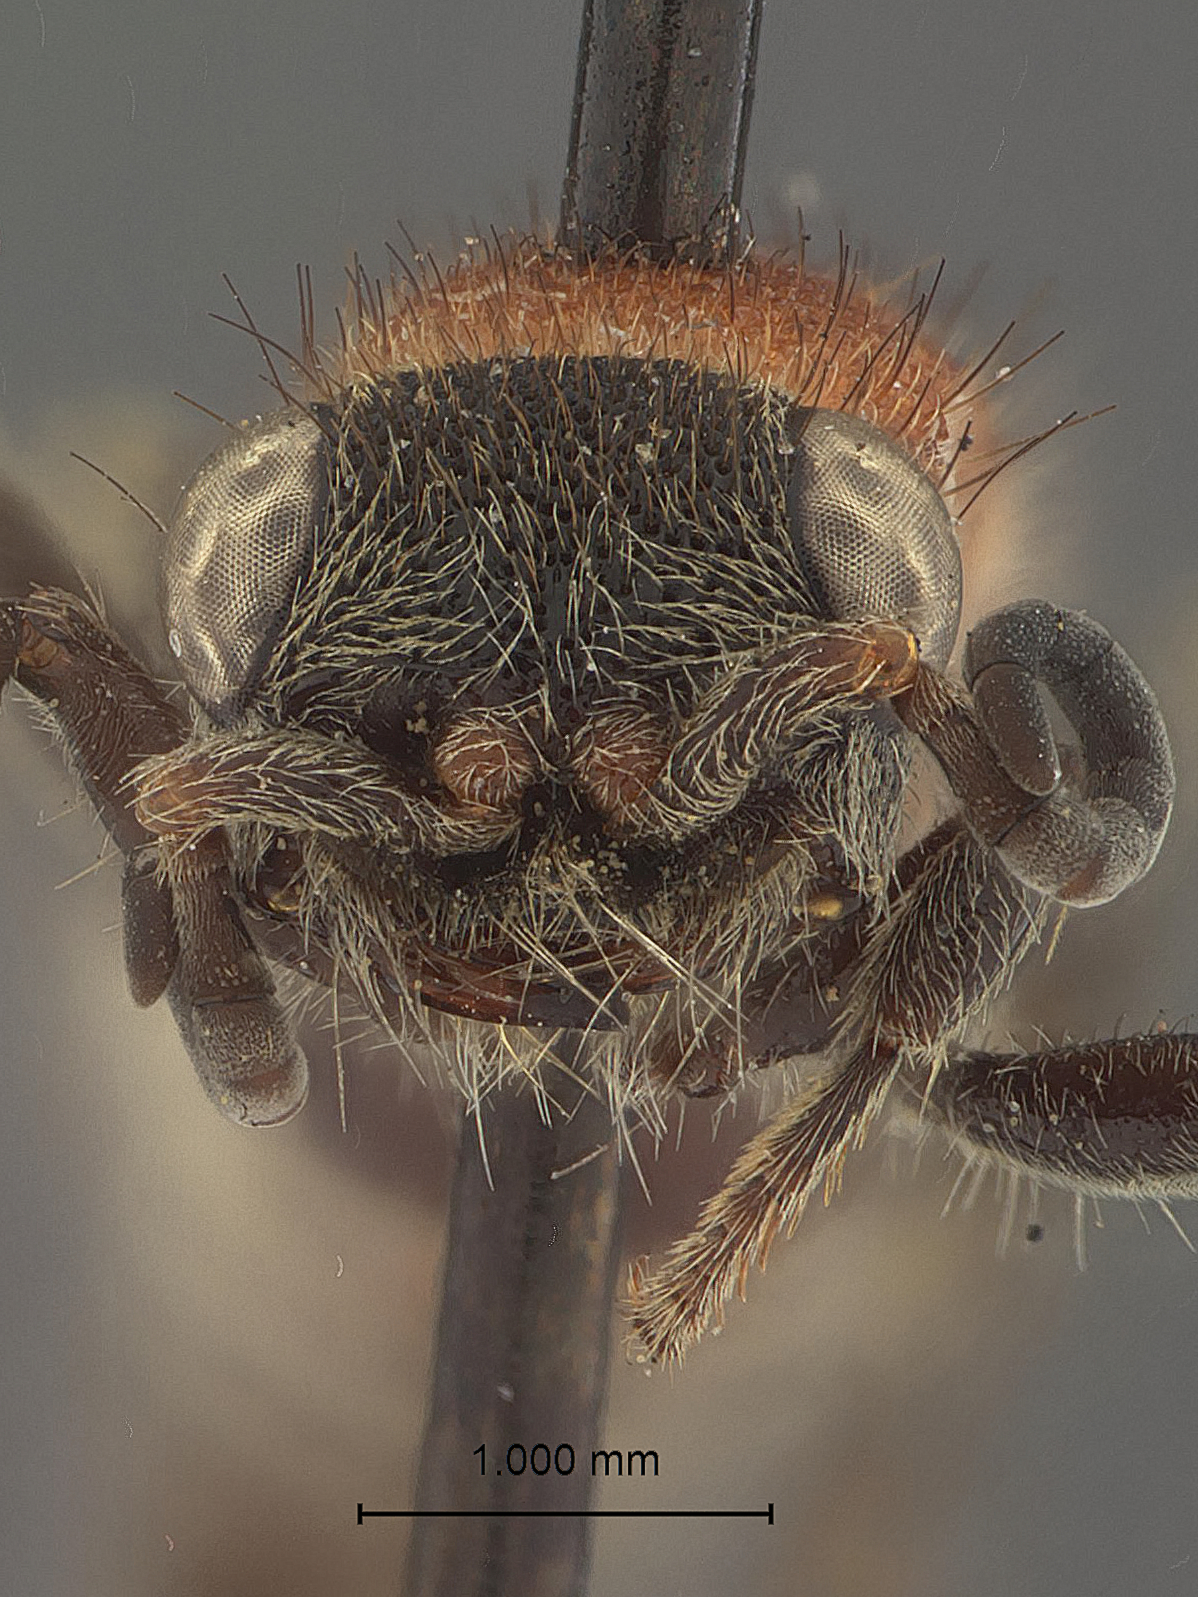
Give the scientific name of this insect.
Timulla mulfordi
